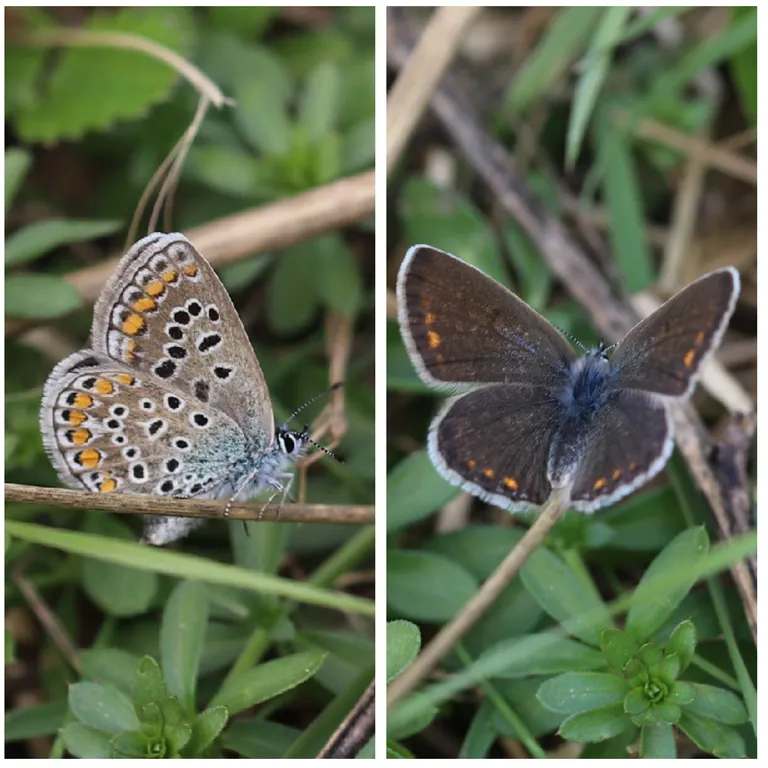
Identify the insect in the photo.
Polyommatus icarus
